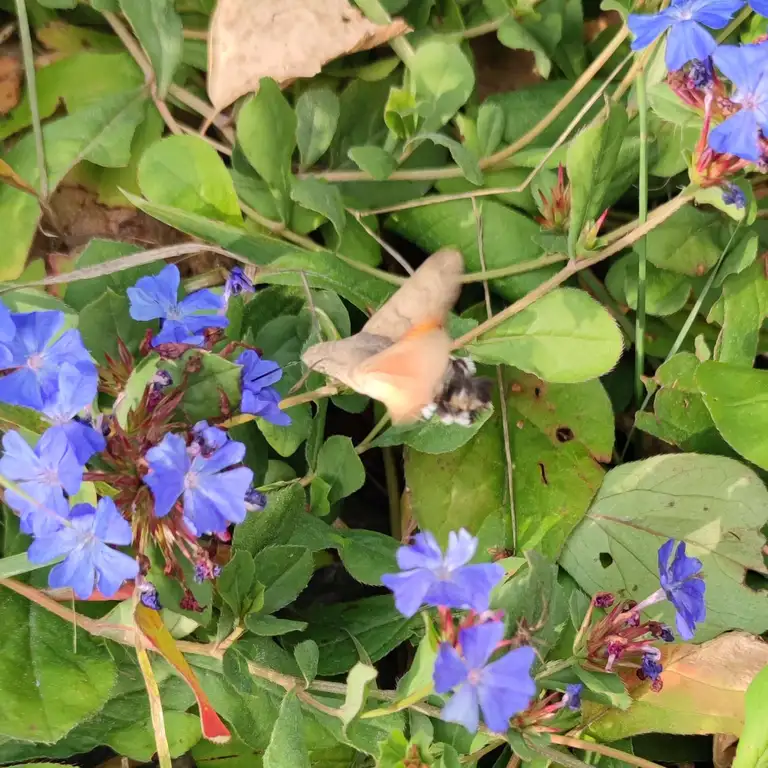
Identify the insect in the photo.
Macroglossum stellatarum
